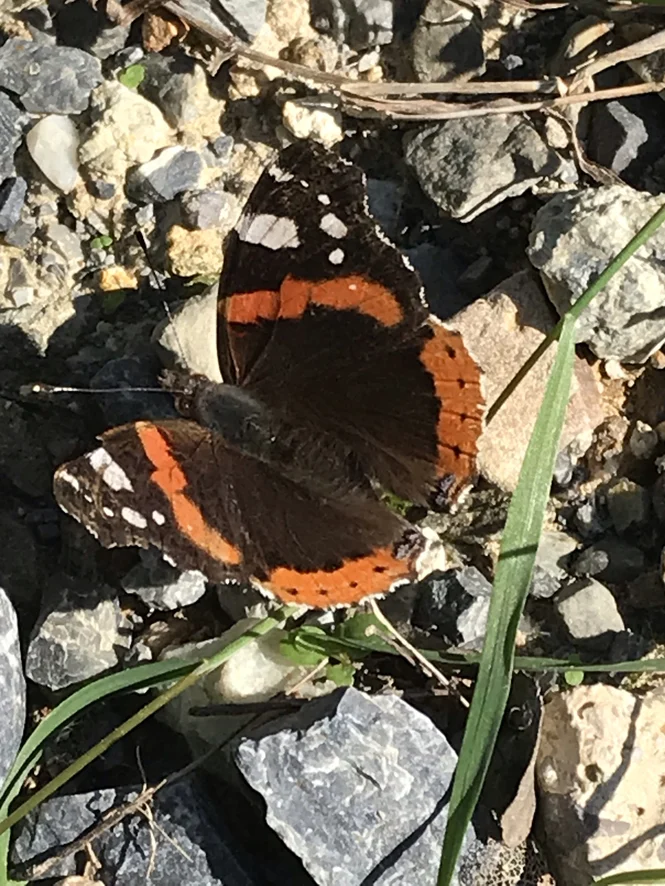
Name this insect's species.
Vanessa atalanta
